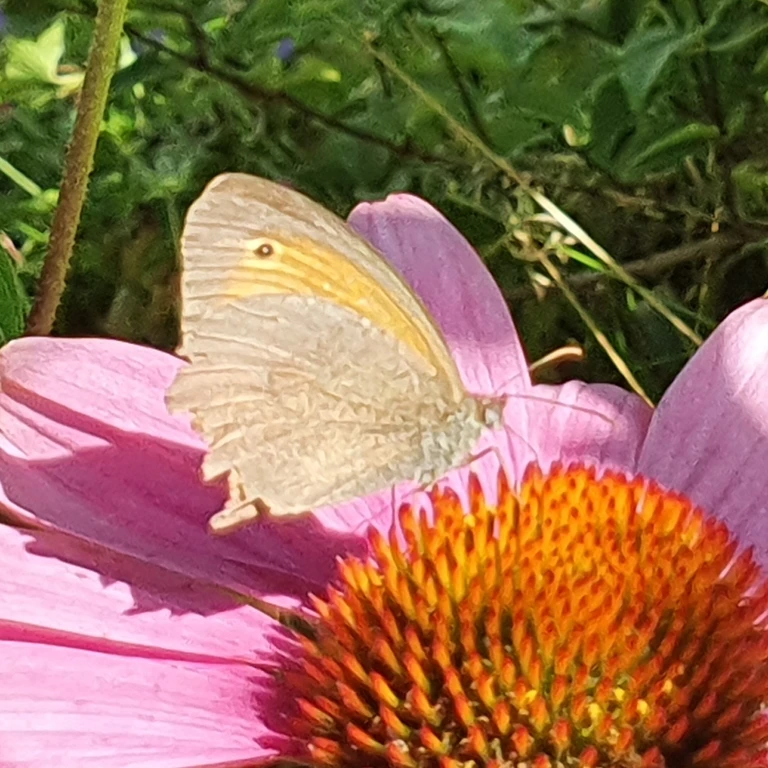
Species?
Maniola jurtina
